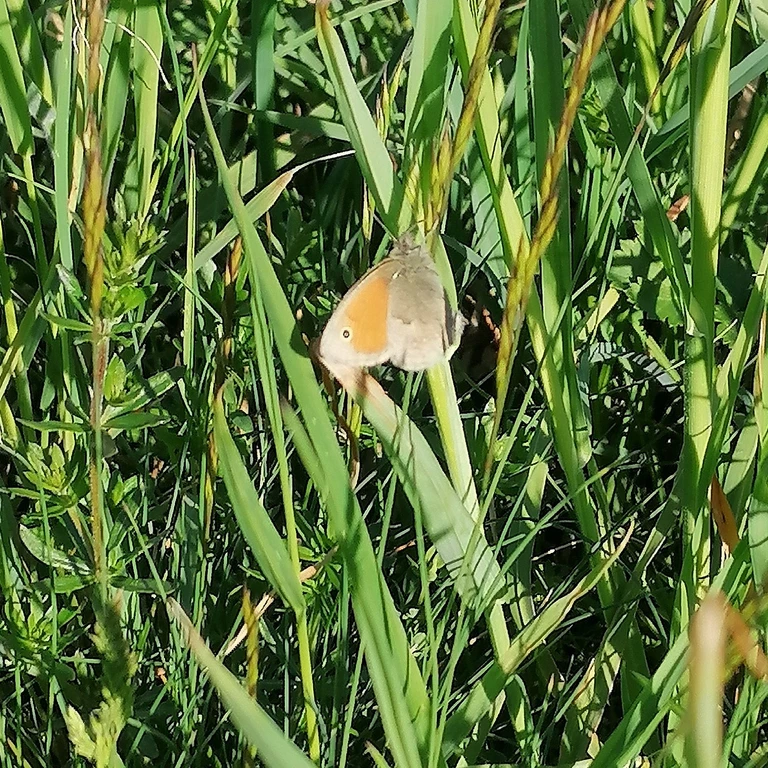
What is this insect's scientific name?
Coenonympha pamphilus
